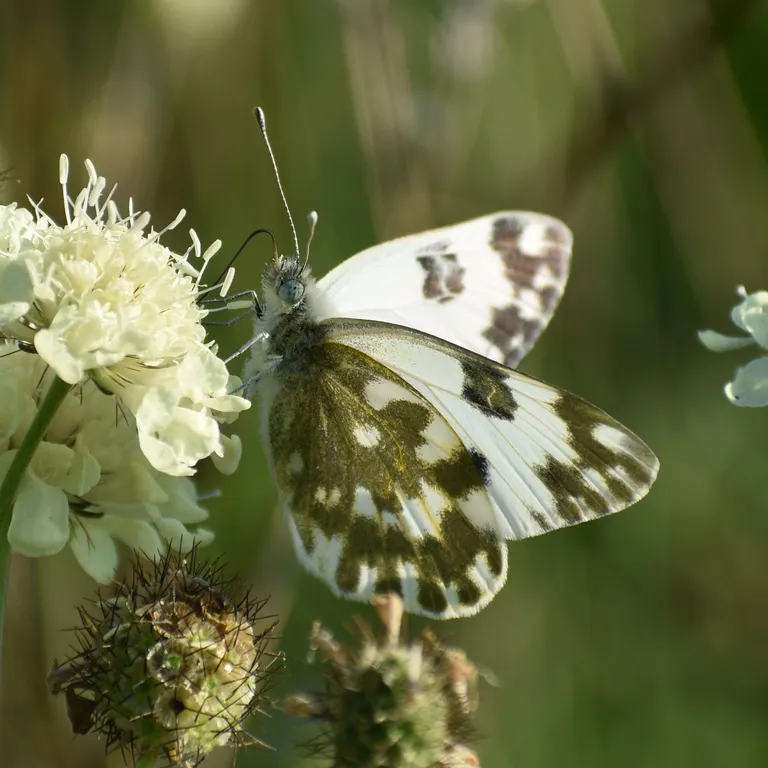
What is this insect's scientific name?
Pontia edusa
